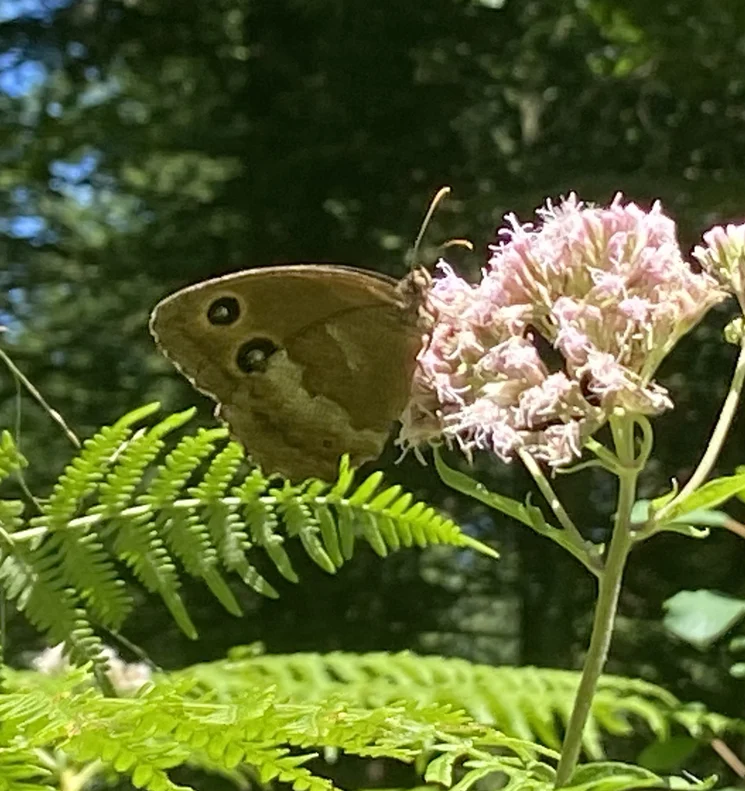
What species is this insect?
Minois dryas
